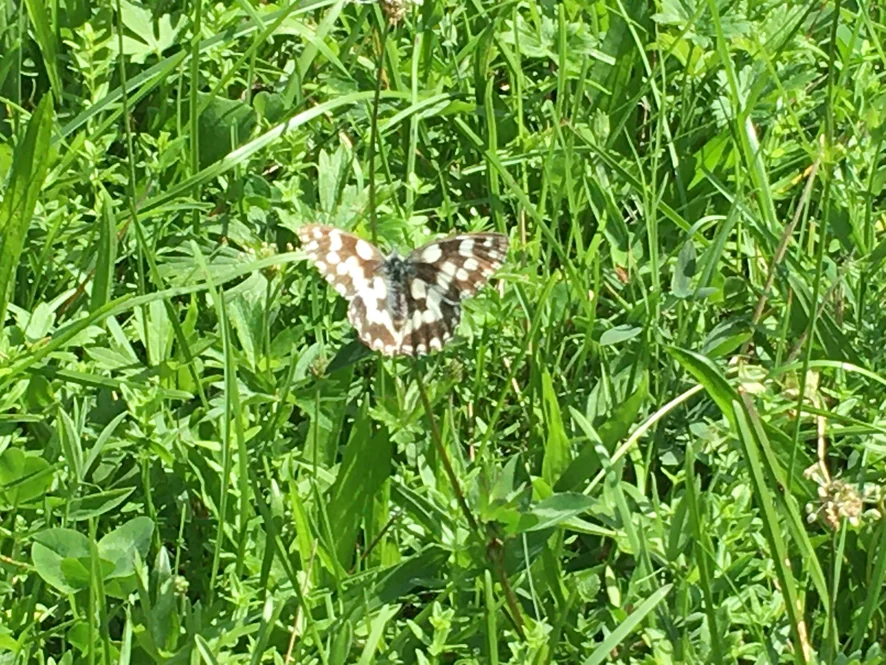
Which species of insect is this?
Melanargia galathea
